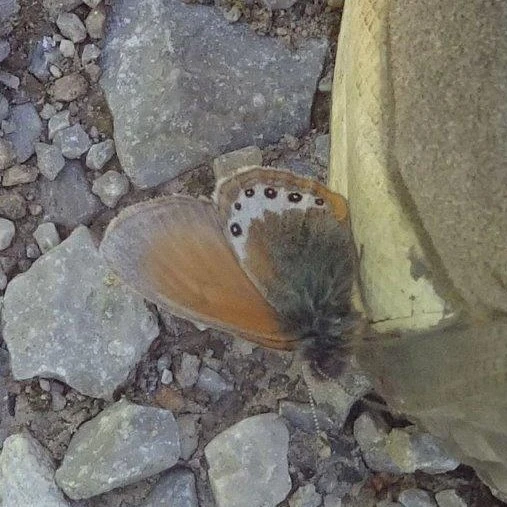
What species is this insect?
Coenonympha gardetta
